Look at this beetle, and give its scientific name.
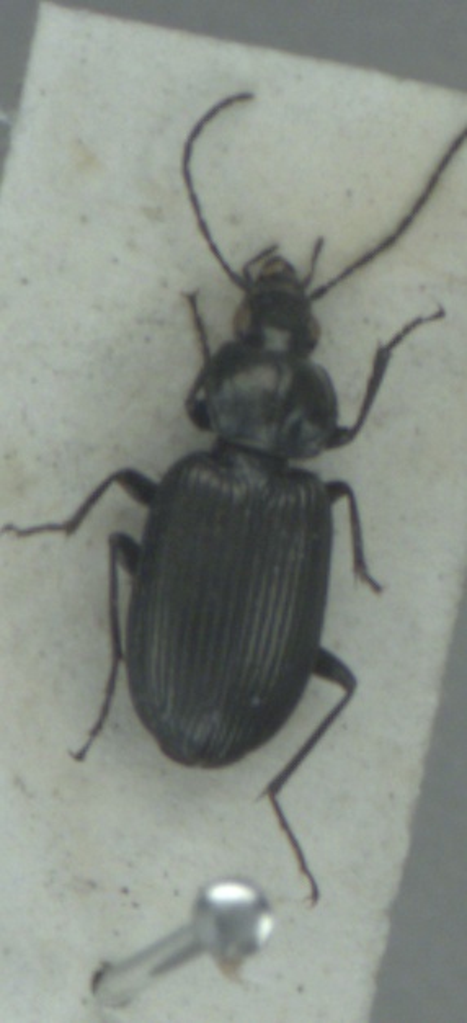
Agonum viduum
